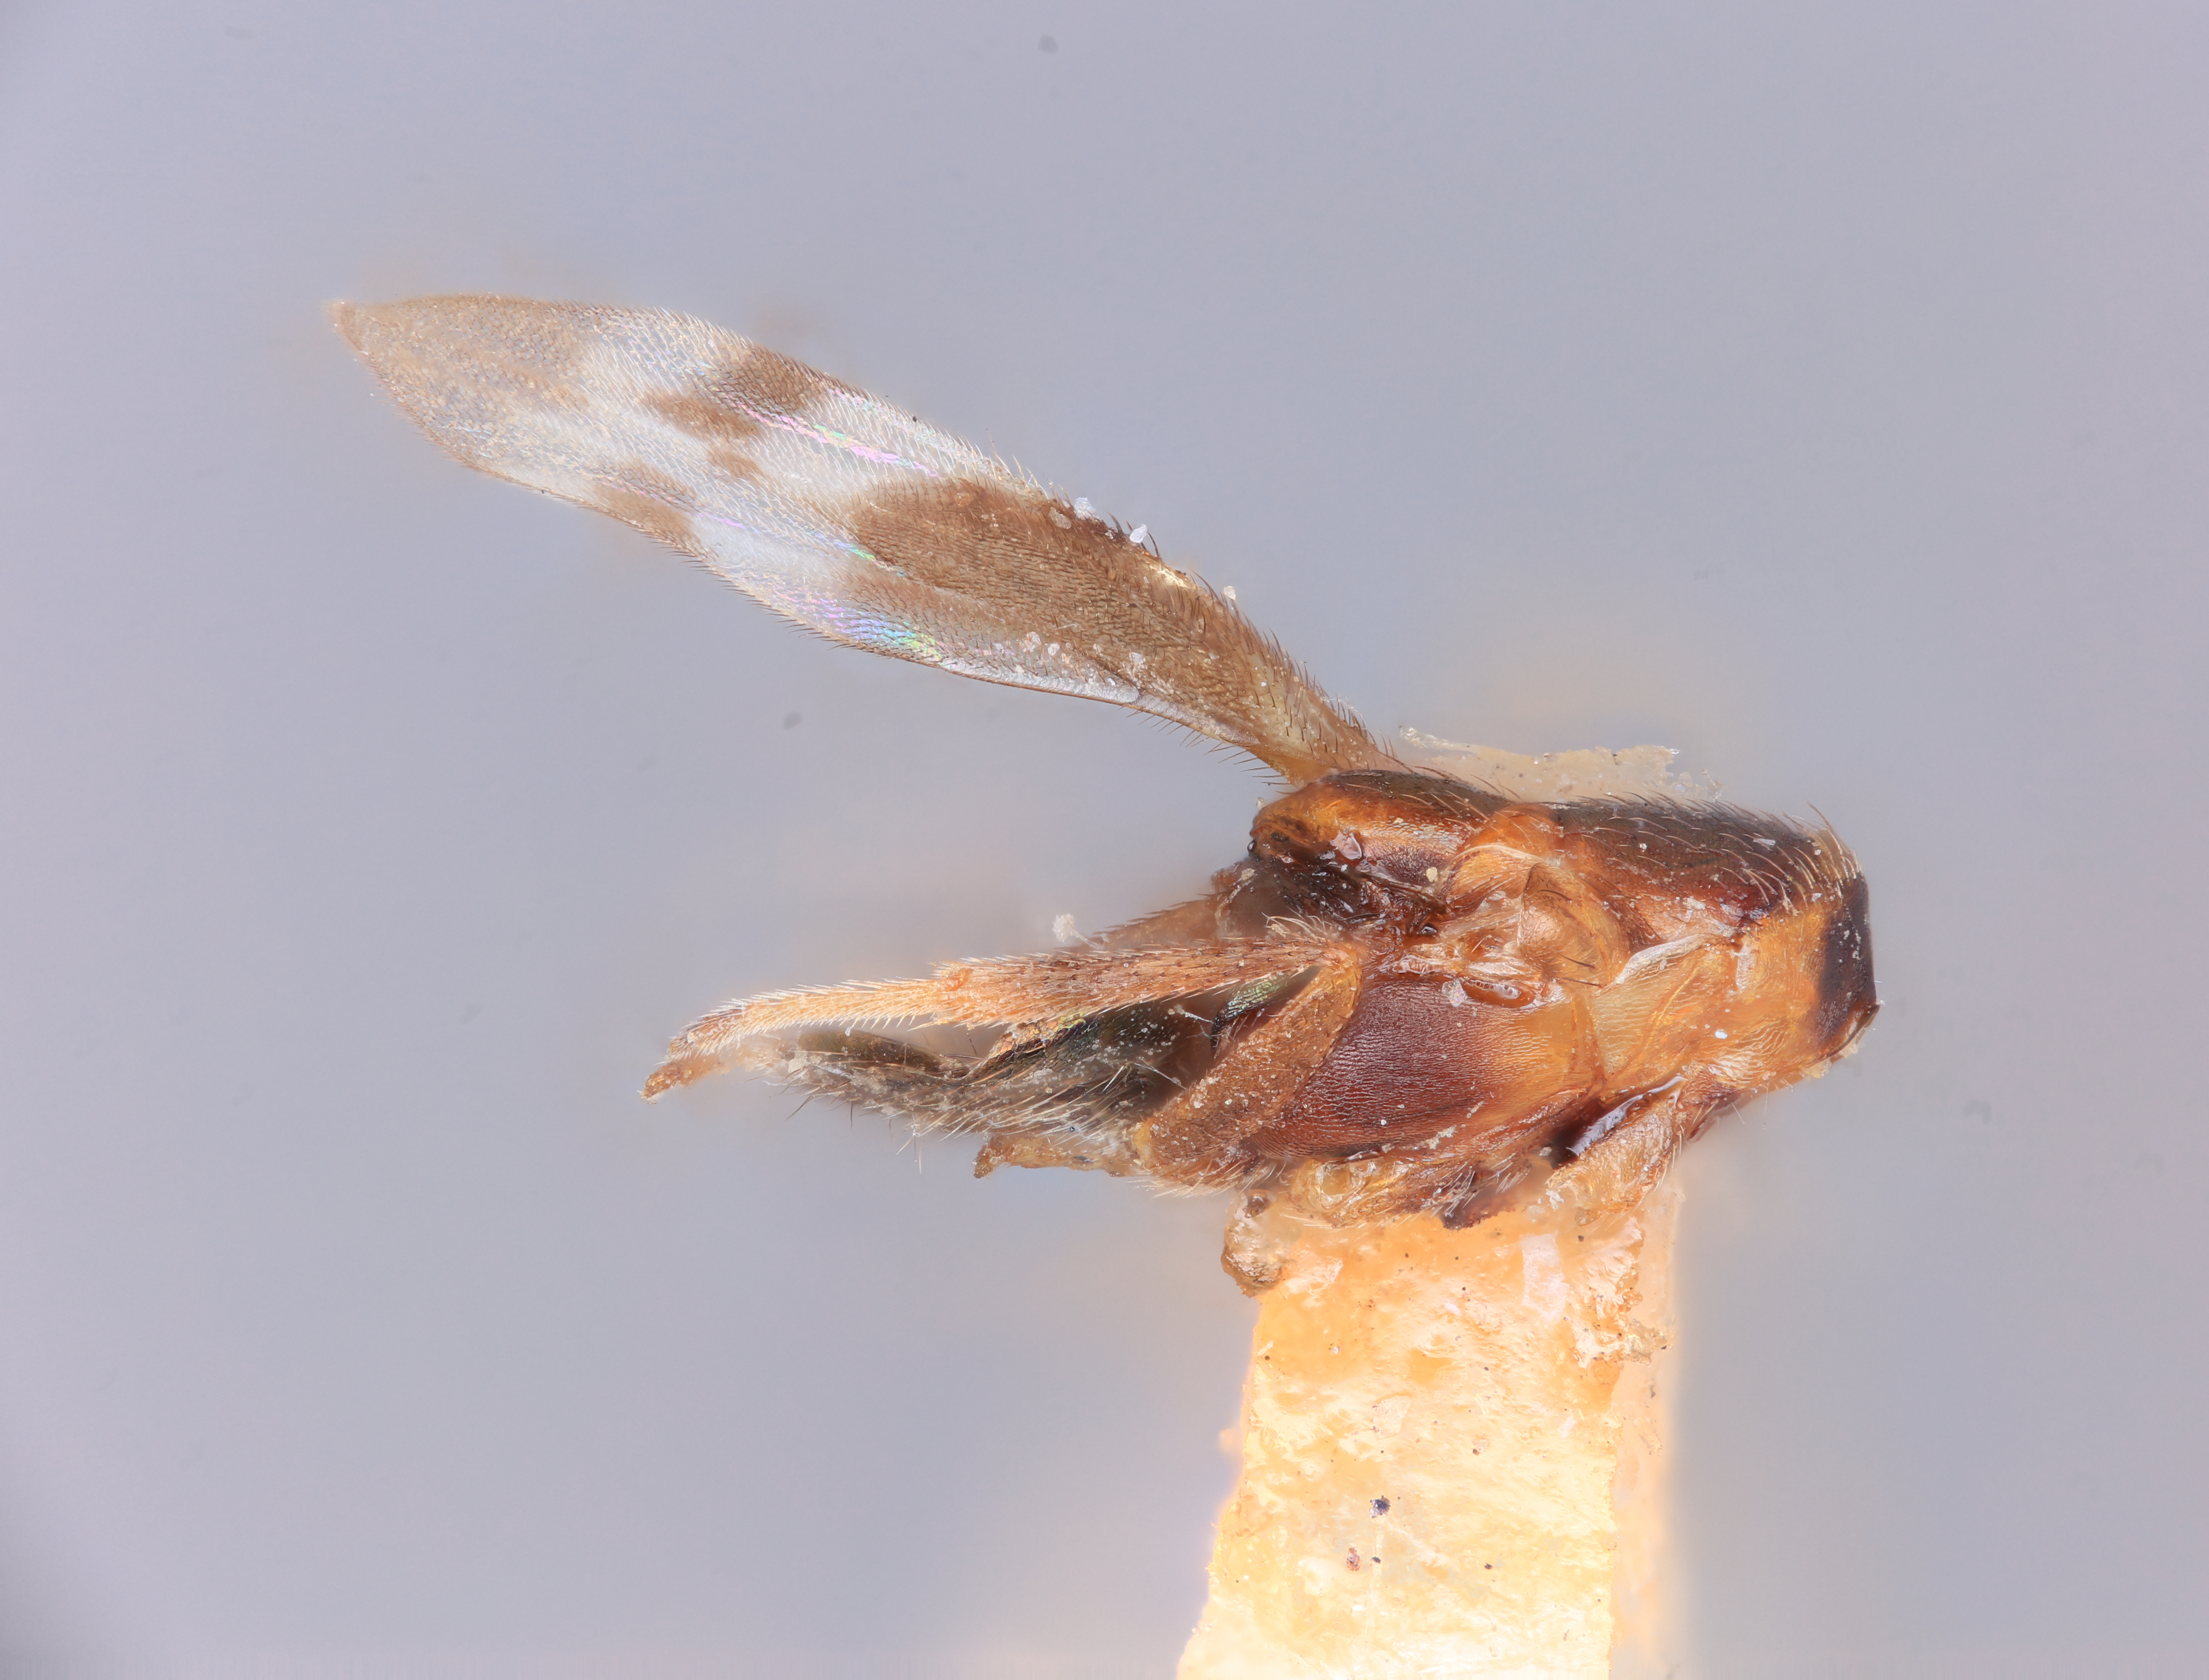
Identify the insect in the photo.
Microterys okitsuensis
